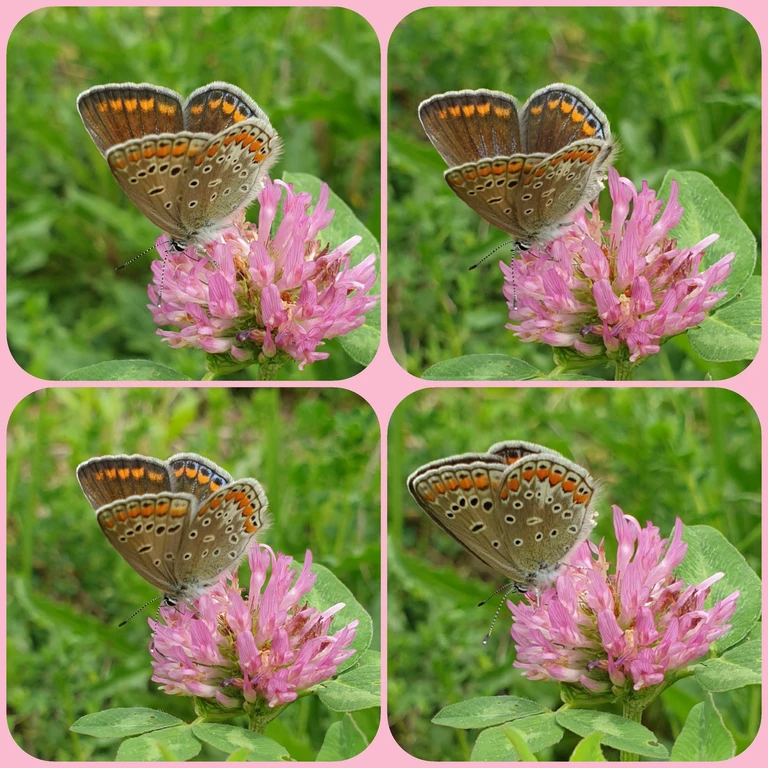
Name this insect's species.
Polyommatus icarus
